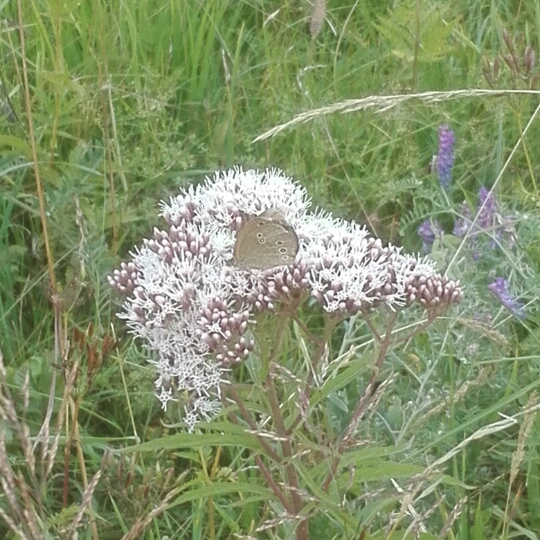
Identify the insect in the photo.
Aphantopus hyperantus
